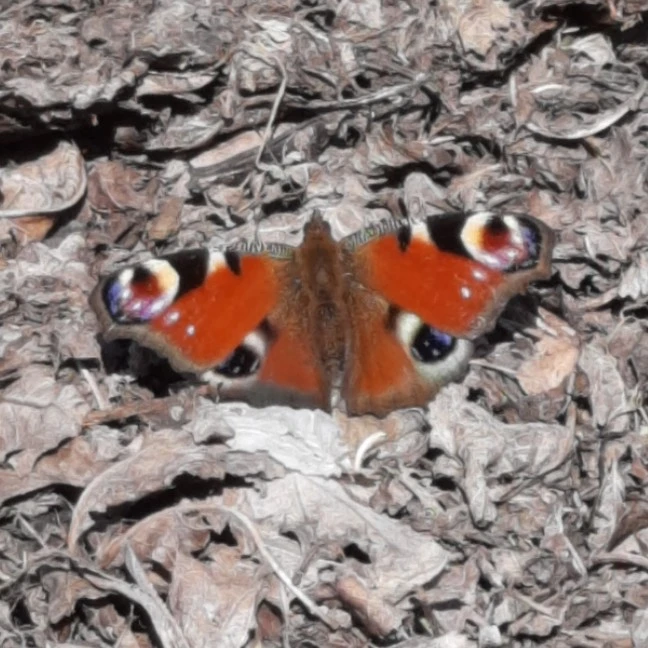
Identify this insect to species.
Aglais io
